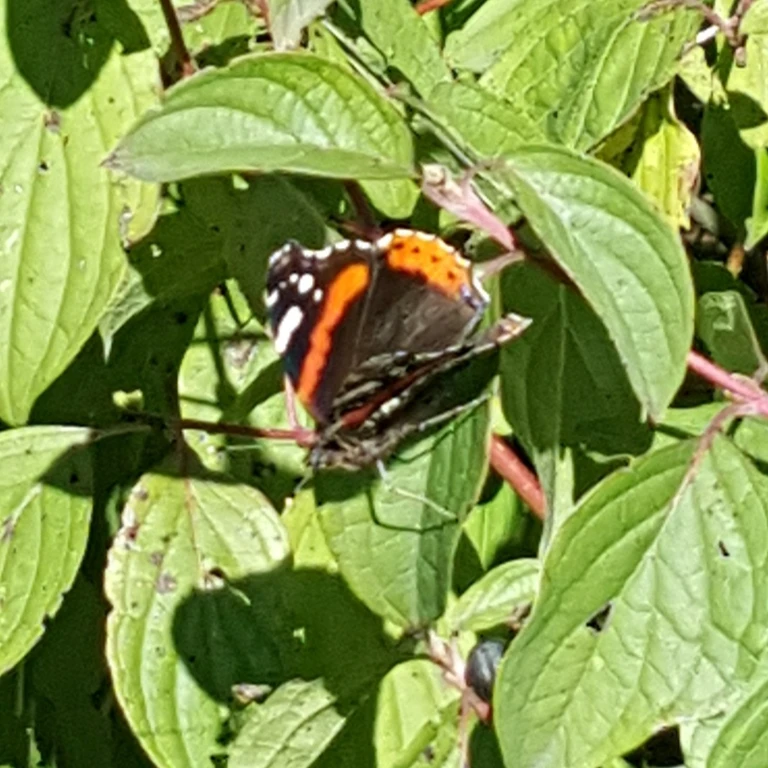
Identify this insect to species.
Vanessa atalanta
